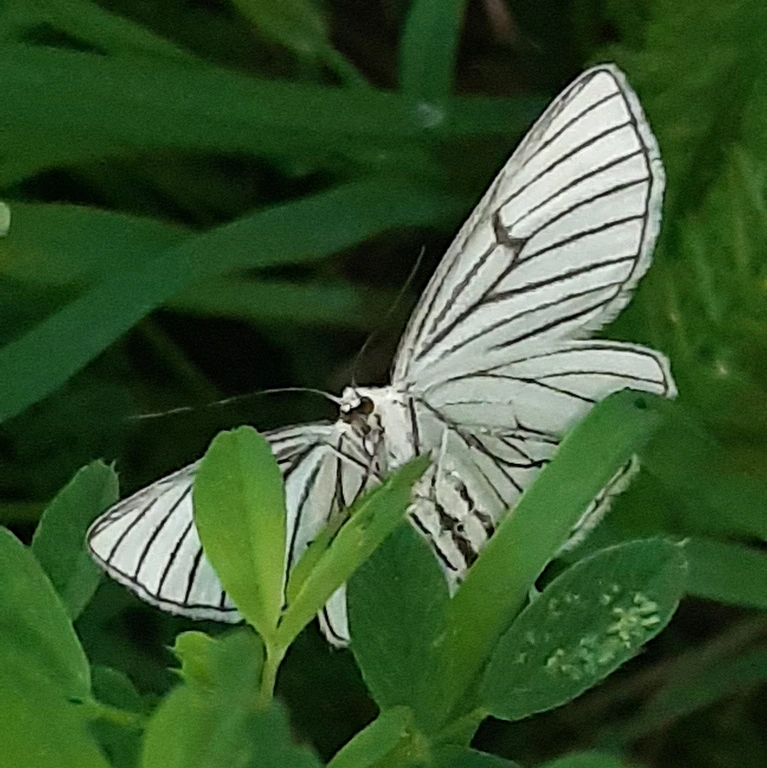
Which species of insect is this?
Siona lineata
